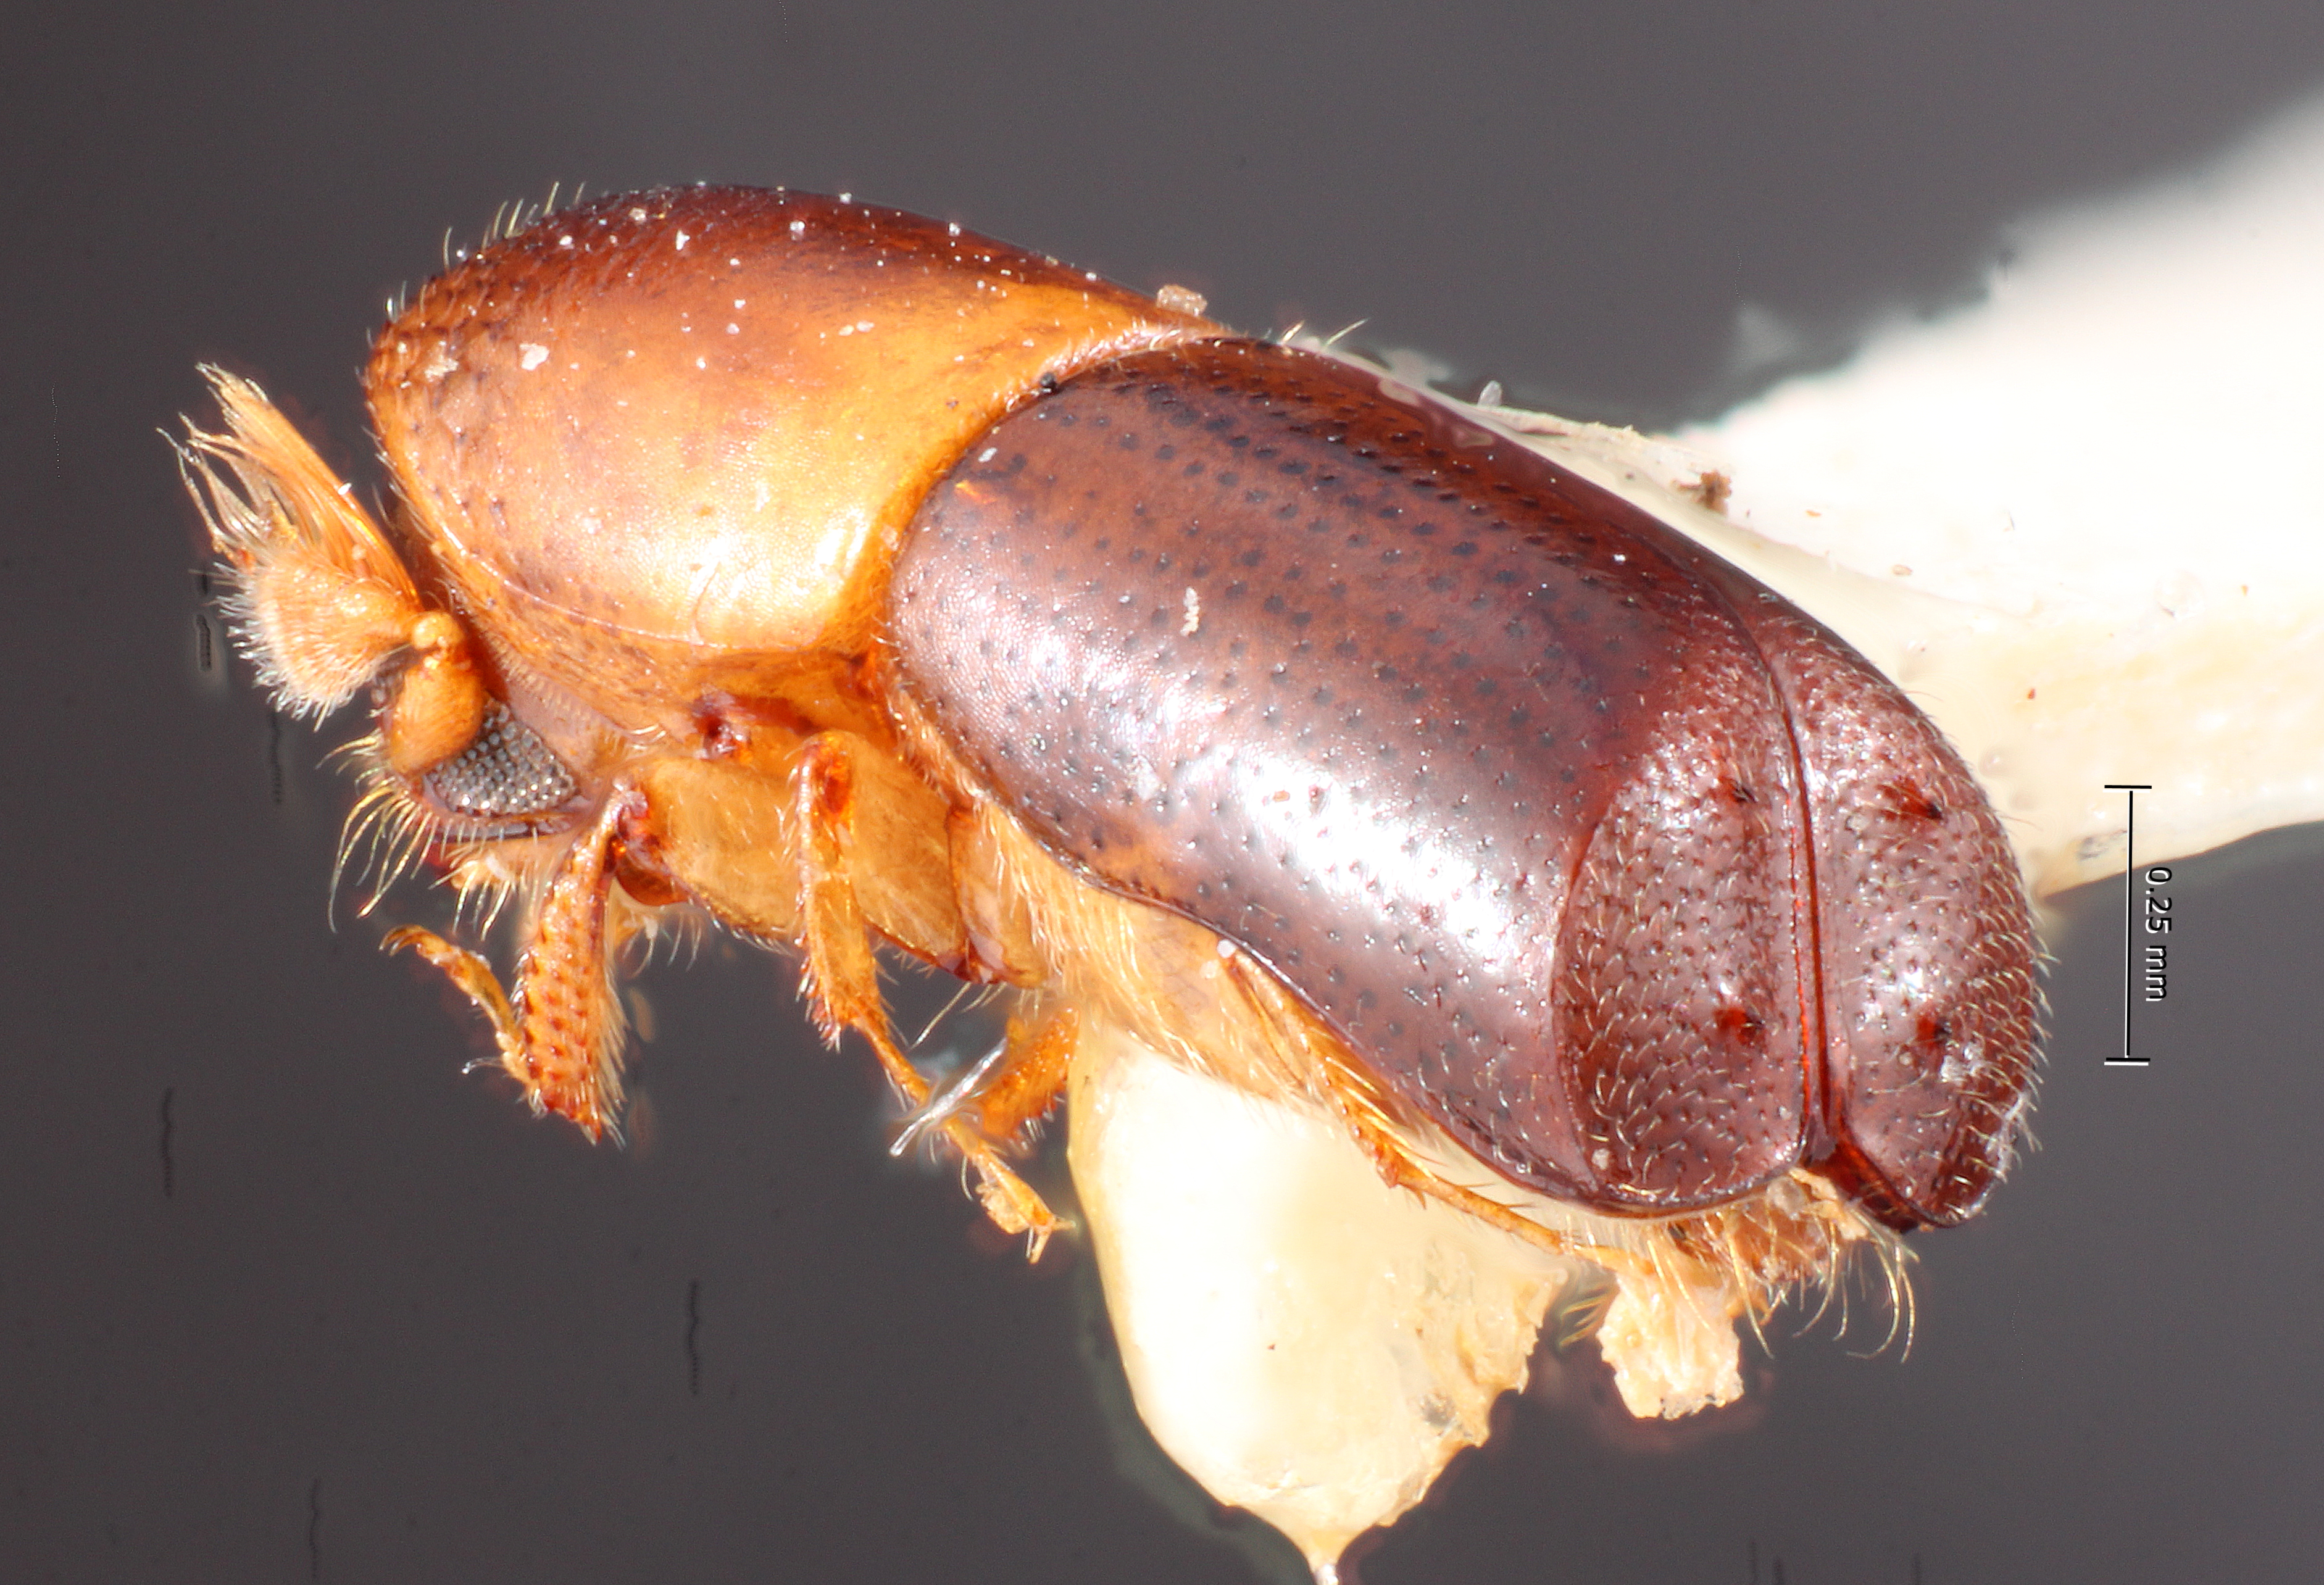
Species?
Monarthrum posticum
